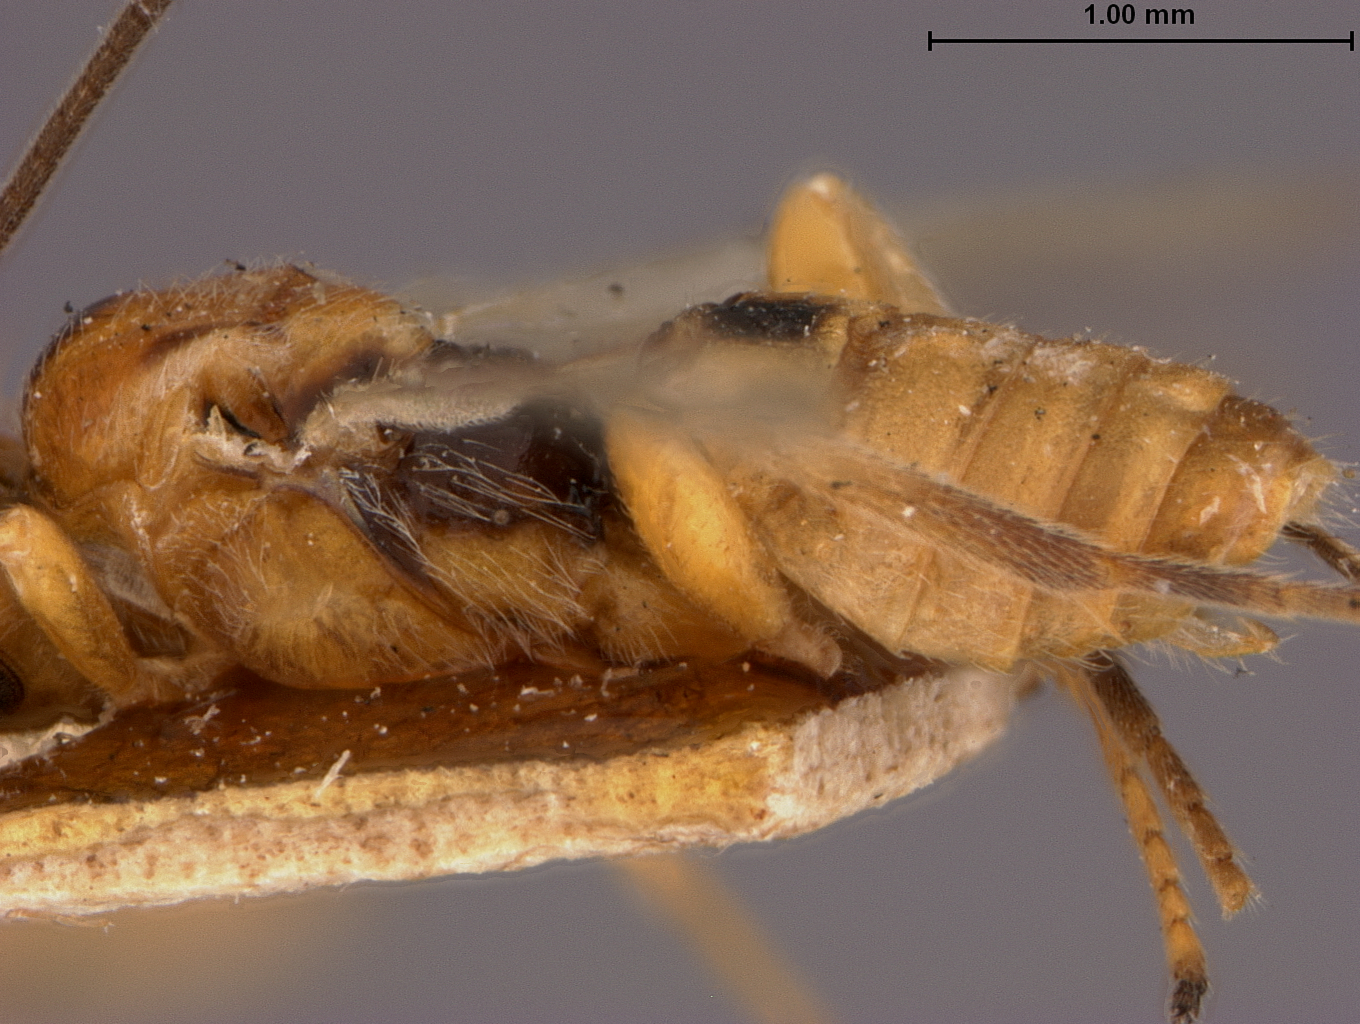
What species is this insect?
Bracon lixi
